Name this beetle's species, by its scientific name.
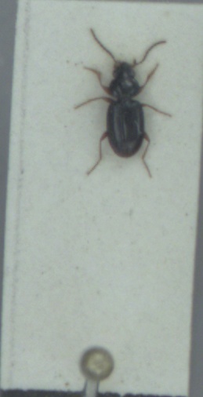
Bembidion mannerheimii
